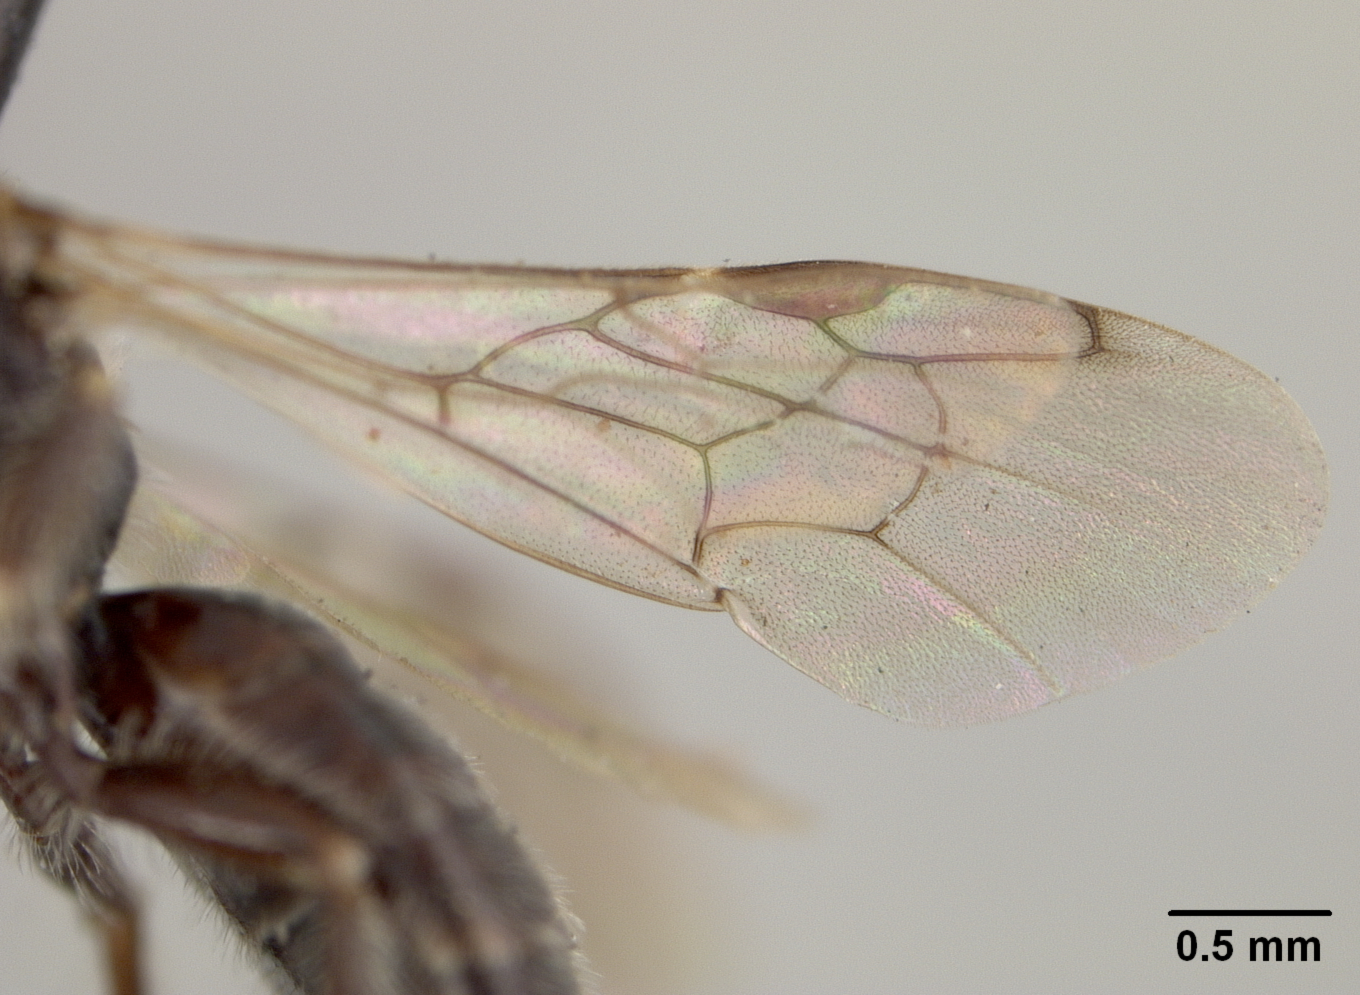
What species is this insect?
Panurginus atramontensis
